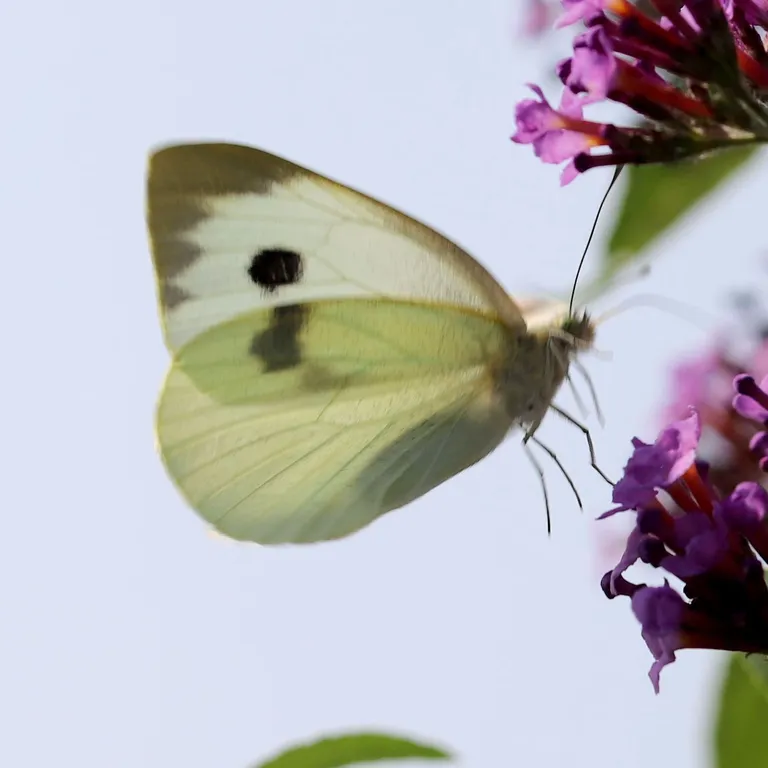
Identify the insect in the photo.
Pieris brassicae
